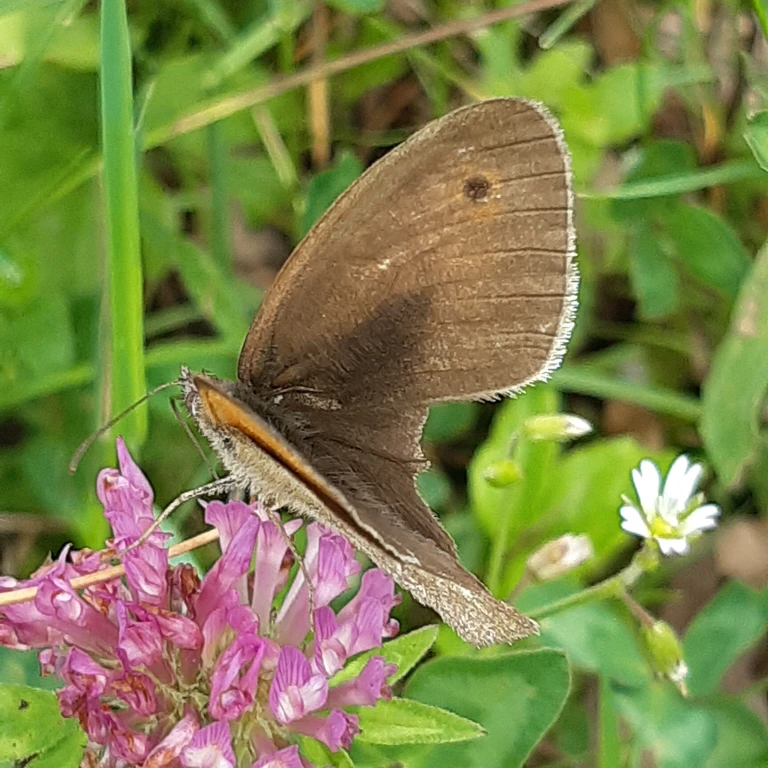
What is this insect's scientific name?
Maniola jurtina
